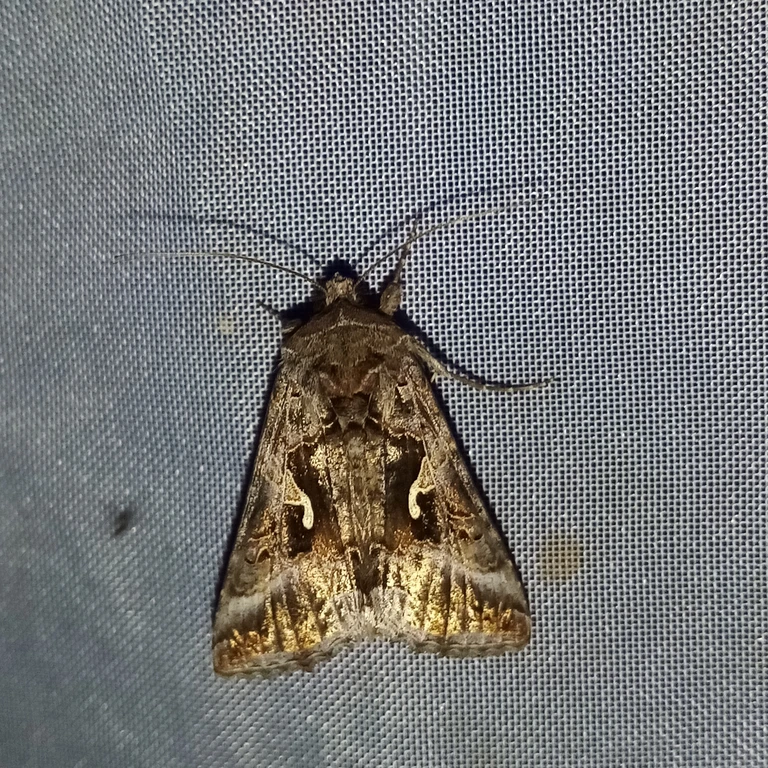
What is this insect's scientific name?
Autographa gamma
